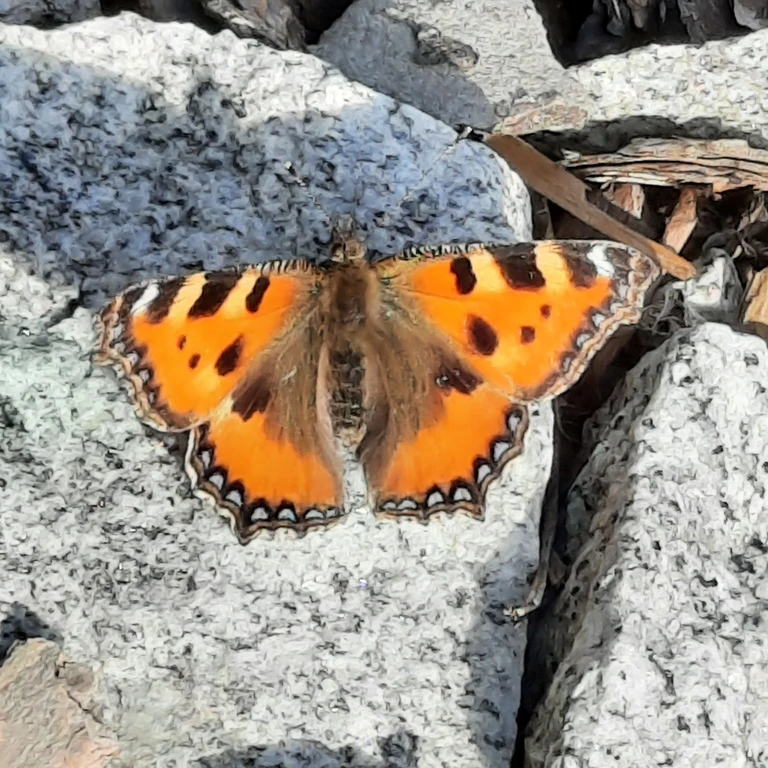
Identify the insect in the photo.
Aglais urticae
